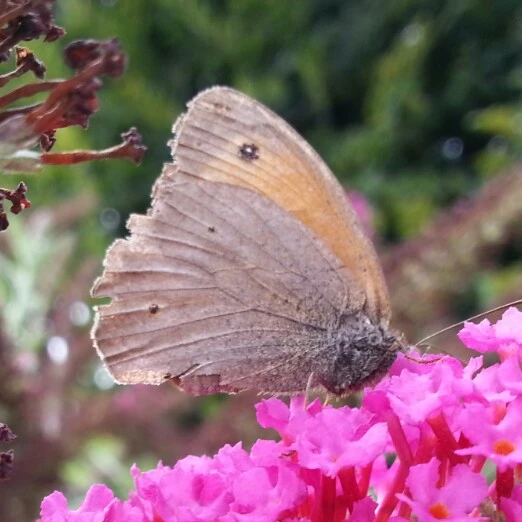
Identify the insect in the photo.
Maniola jurtina
